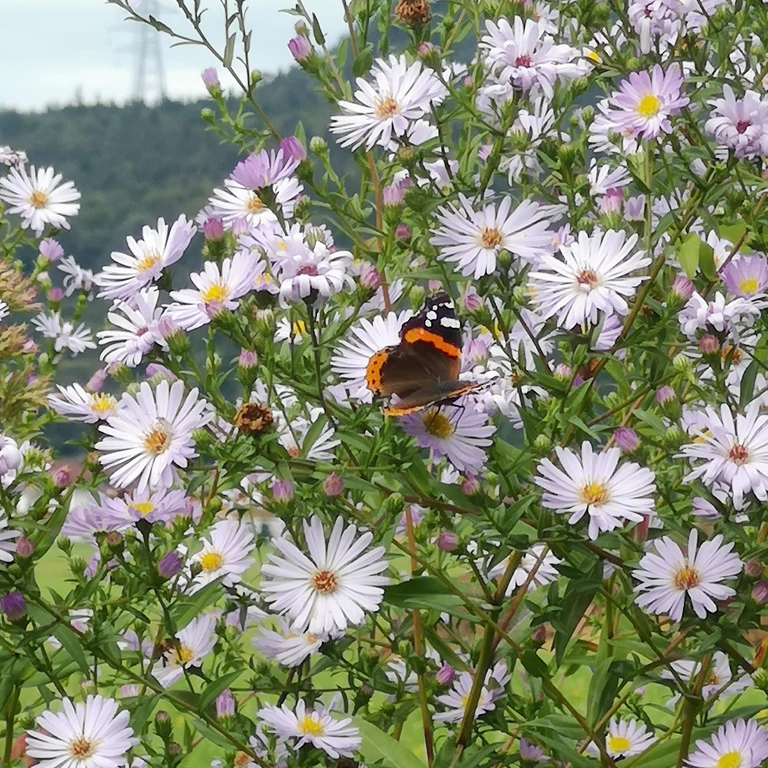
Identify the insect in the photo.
Vanessa atalanta
